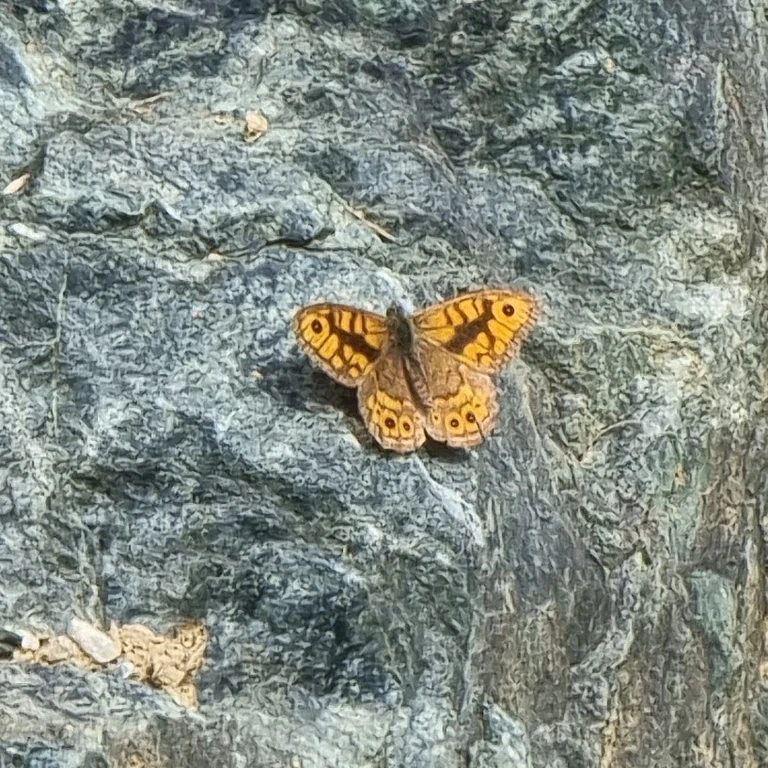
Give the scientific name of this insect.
Lasiommata megera (also Pararge megera)
